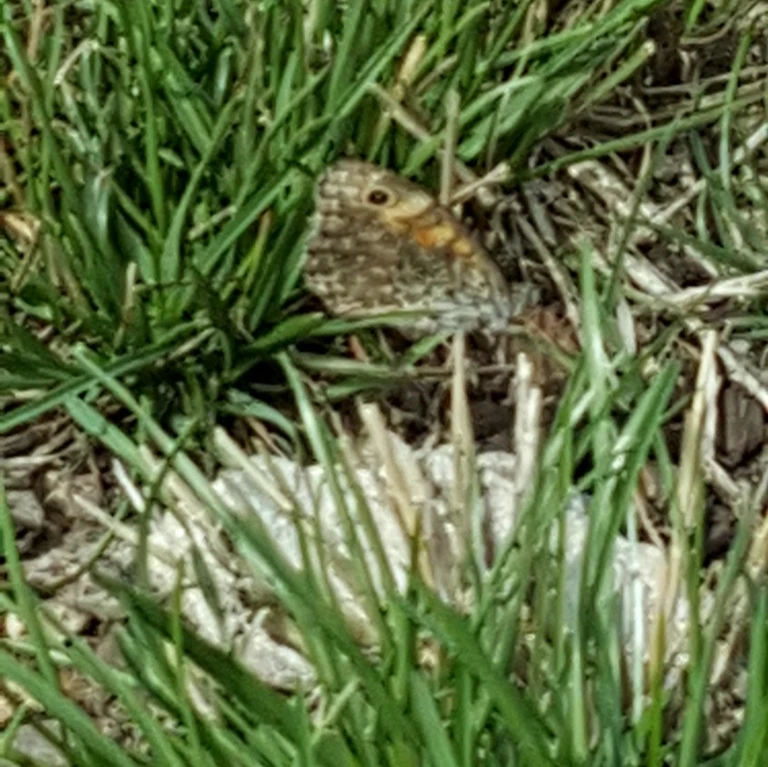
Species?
Lasiommata megera (also Pararge megera)
